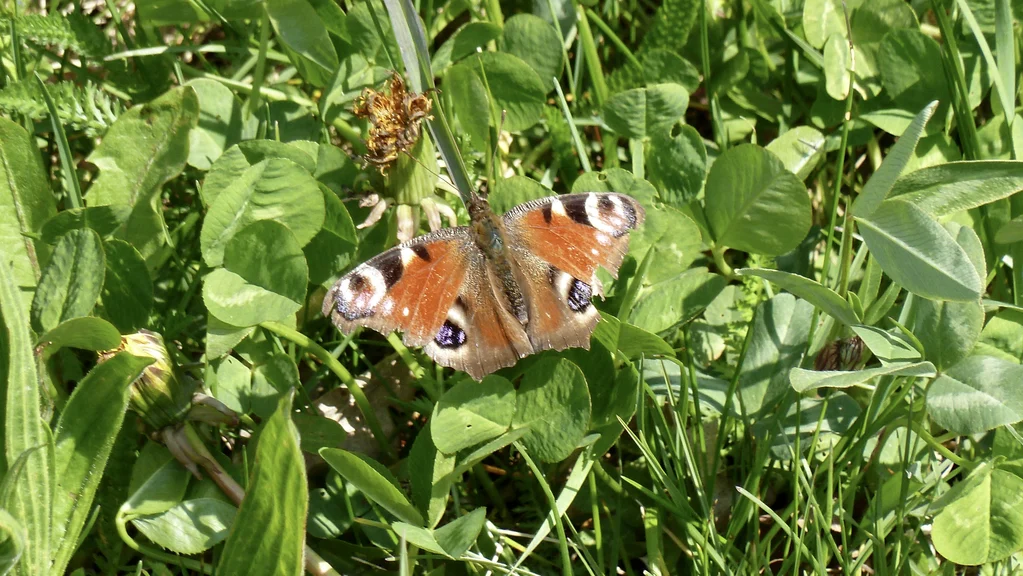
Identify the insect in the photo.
Aglais io
